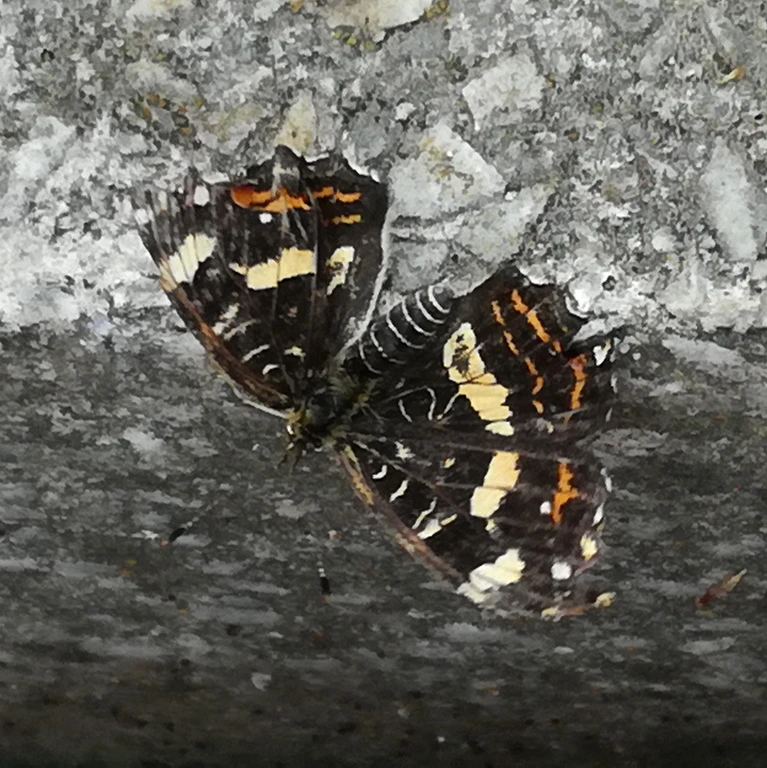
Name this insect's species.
Araschnia levana
